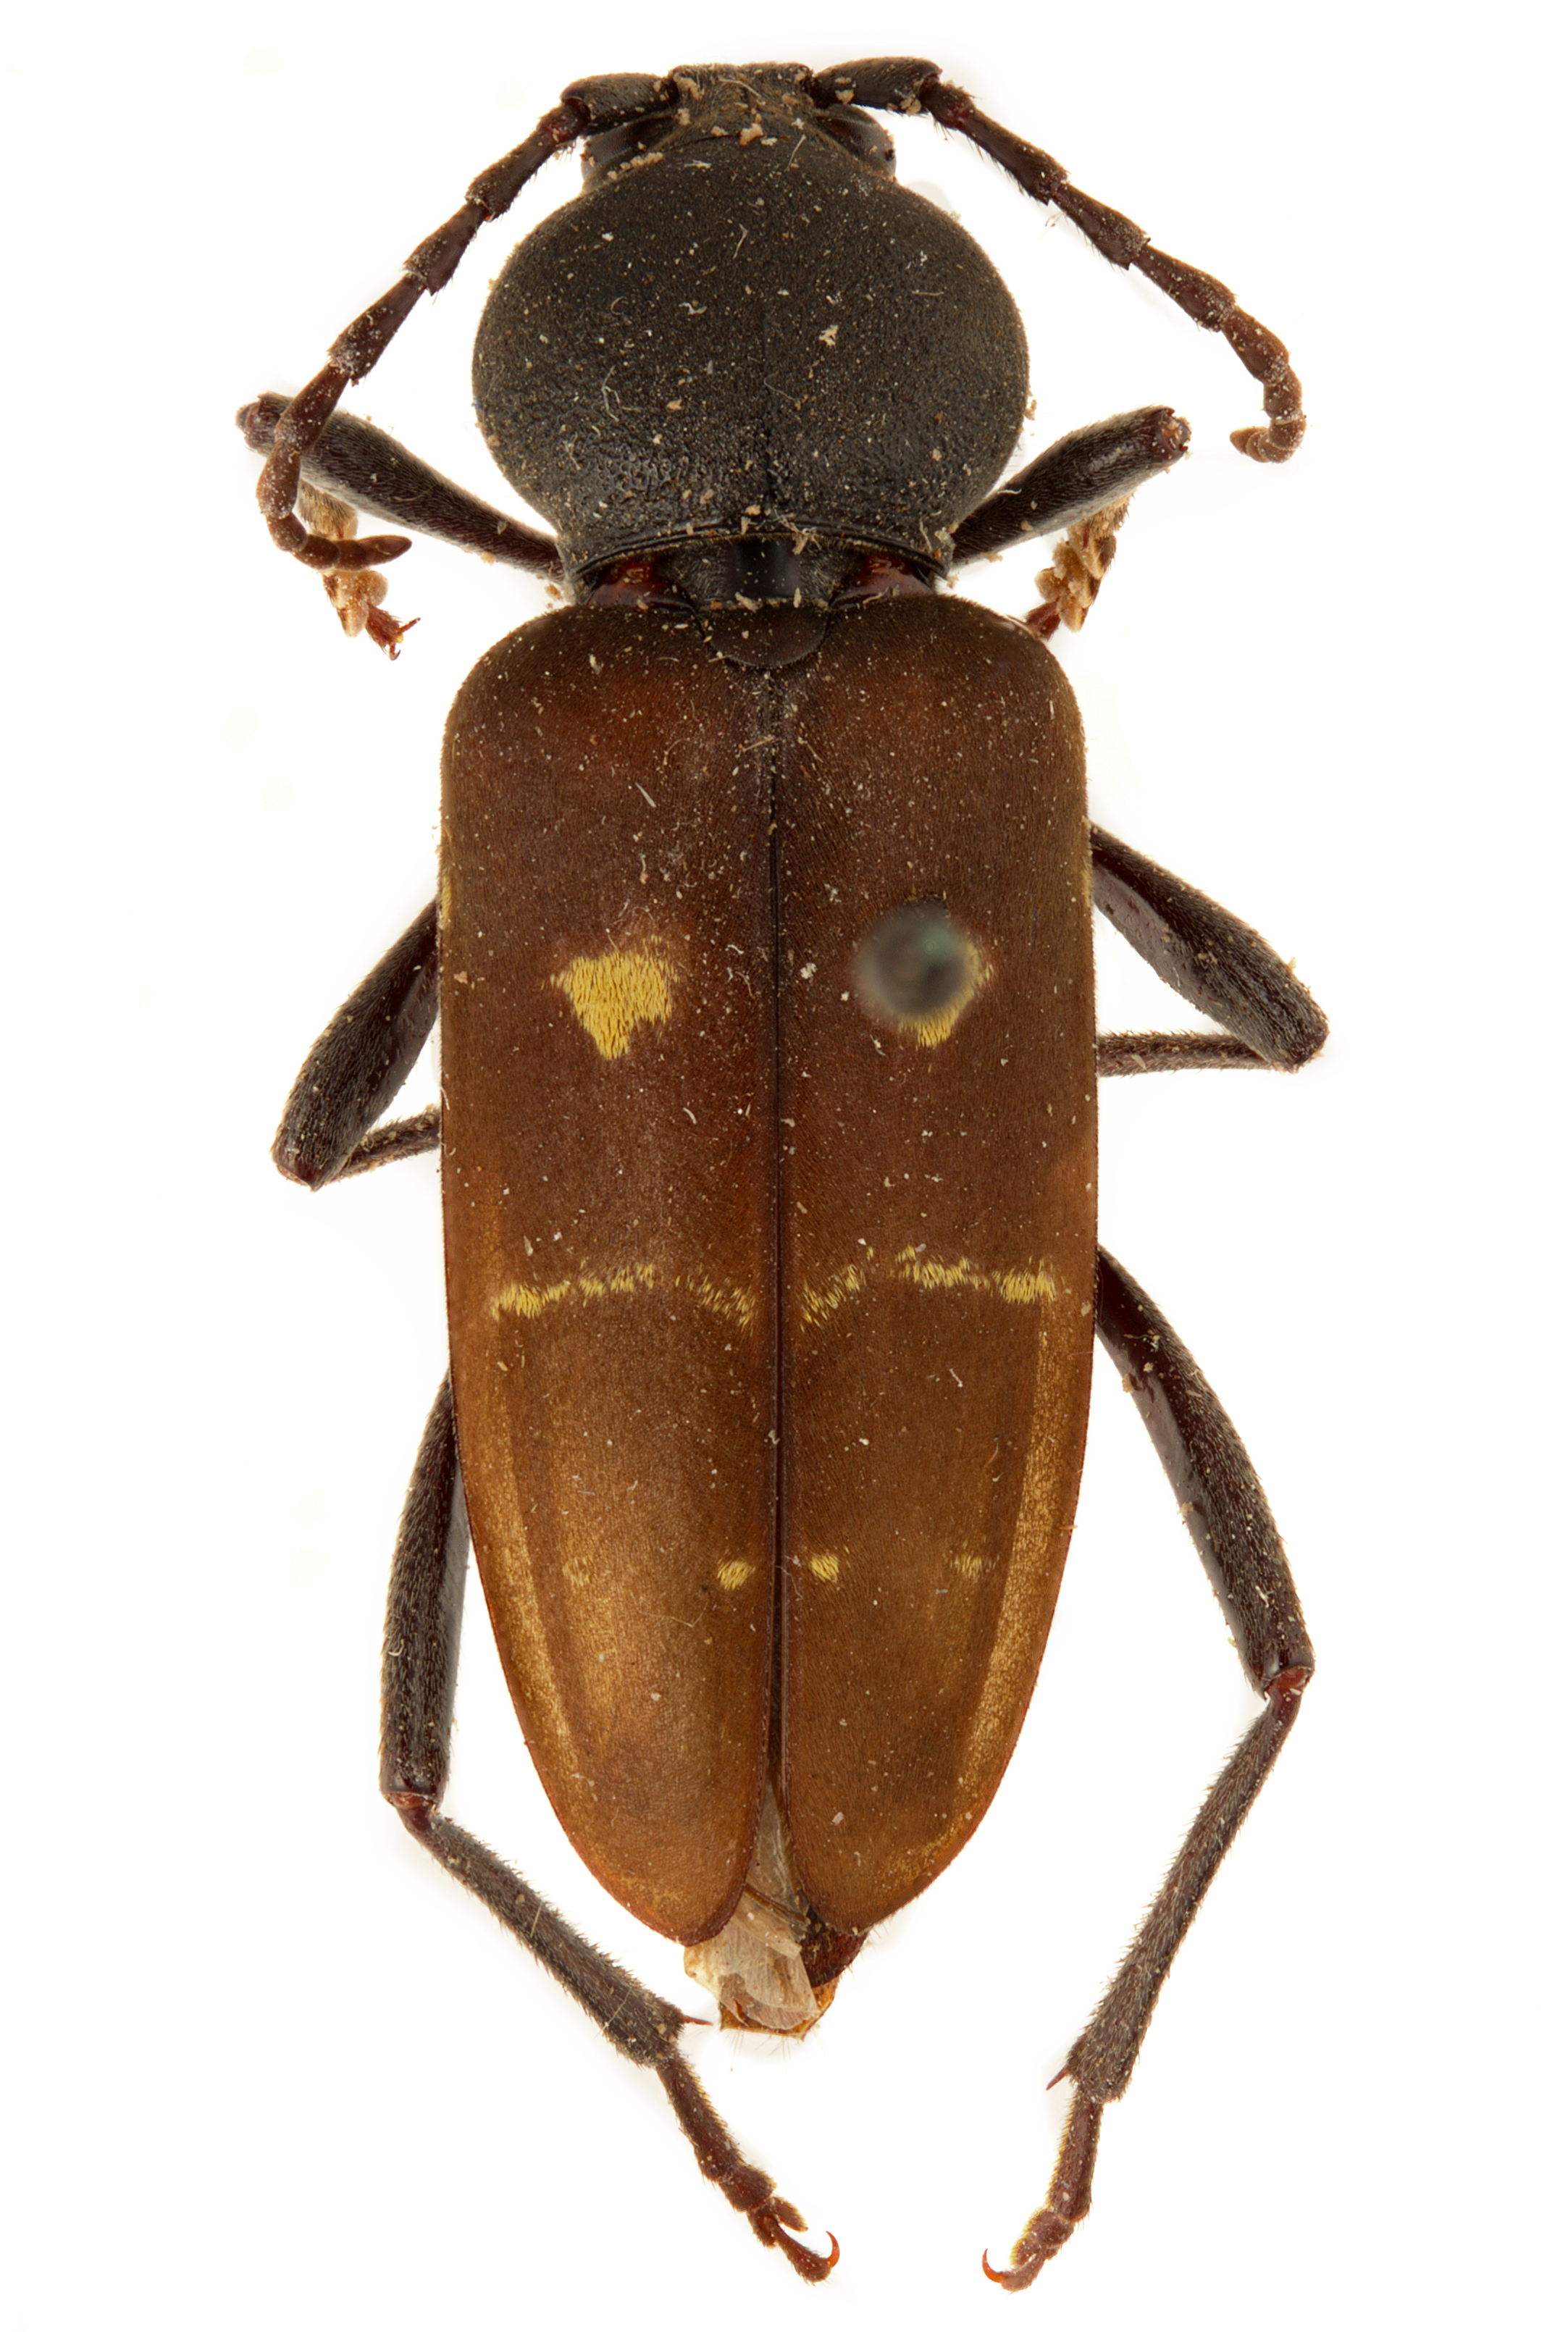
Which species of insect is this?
Calloides nobilis
